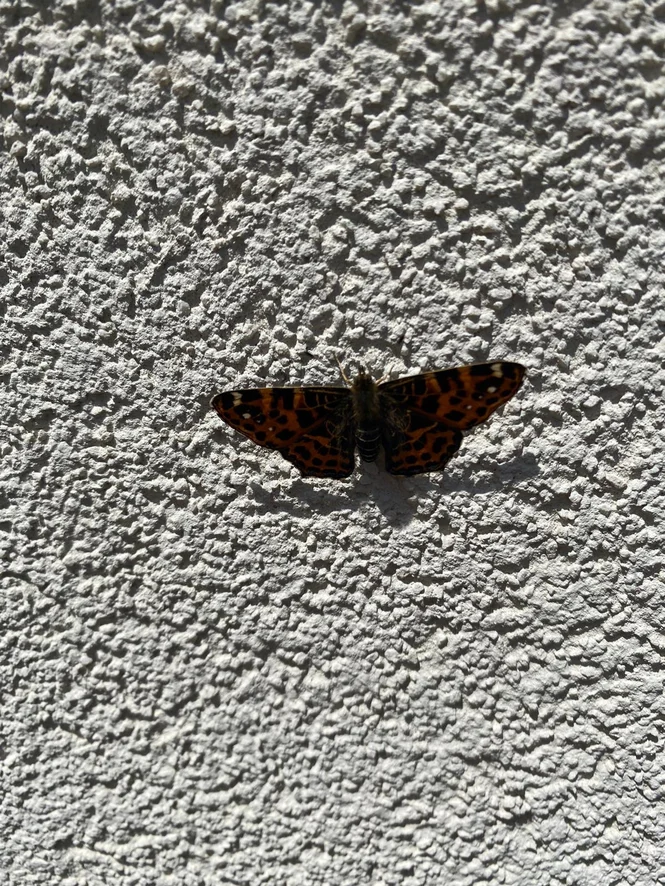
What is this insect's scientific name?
Araschnia levana
